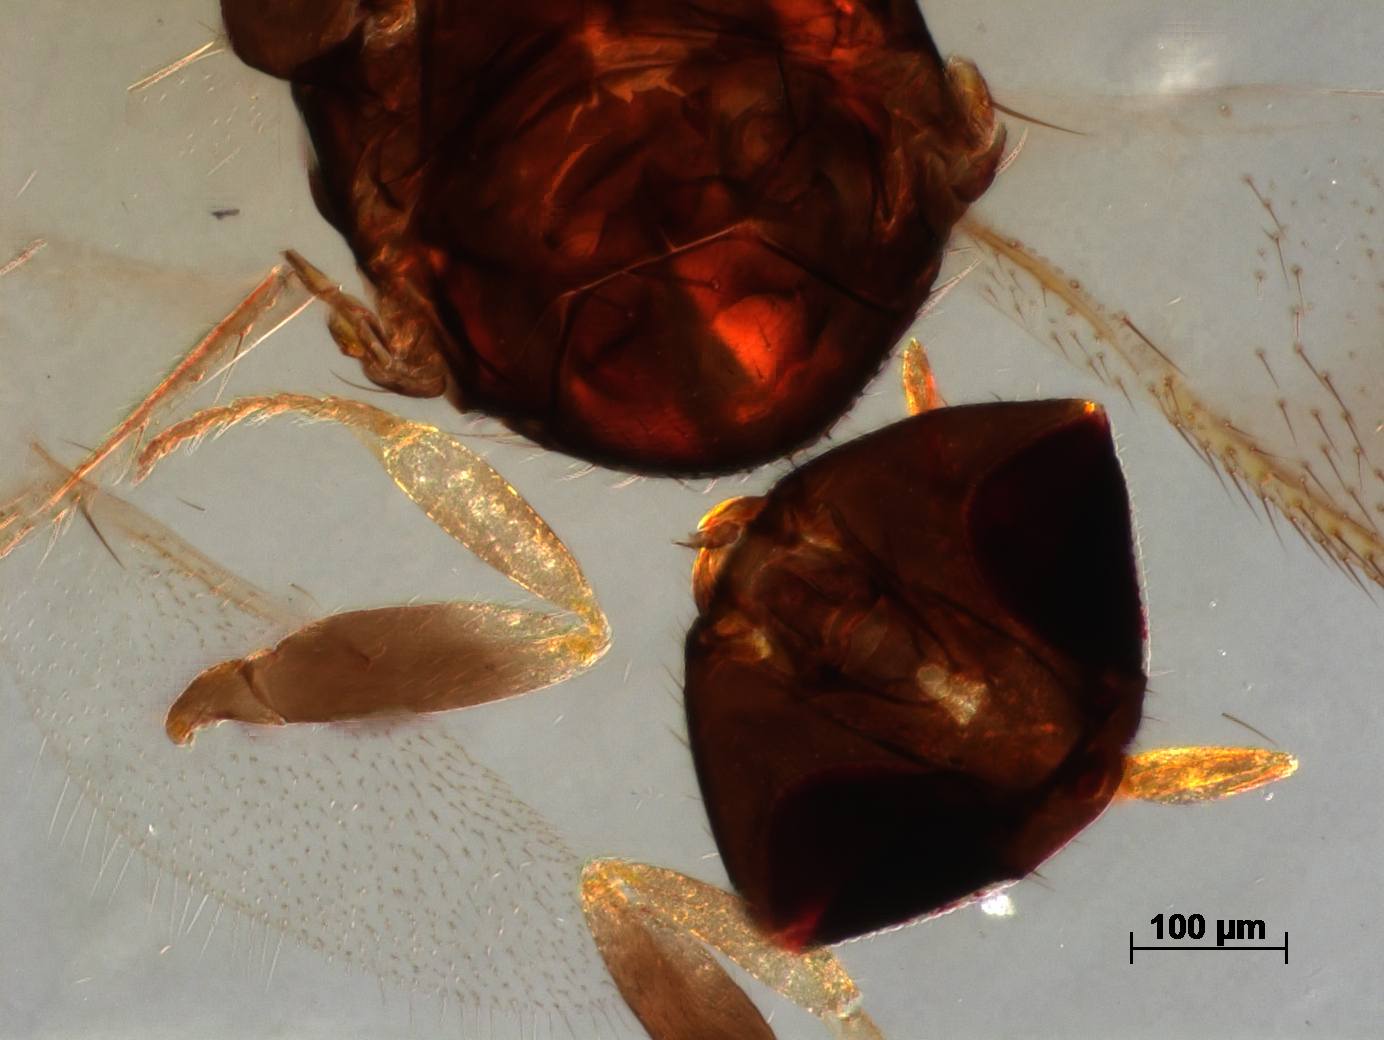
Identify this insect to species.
Aphelinus lapisligni
